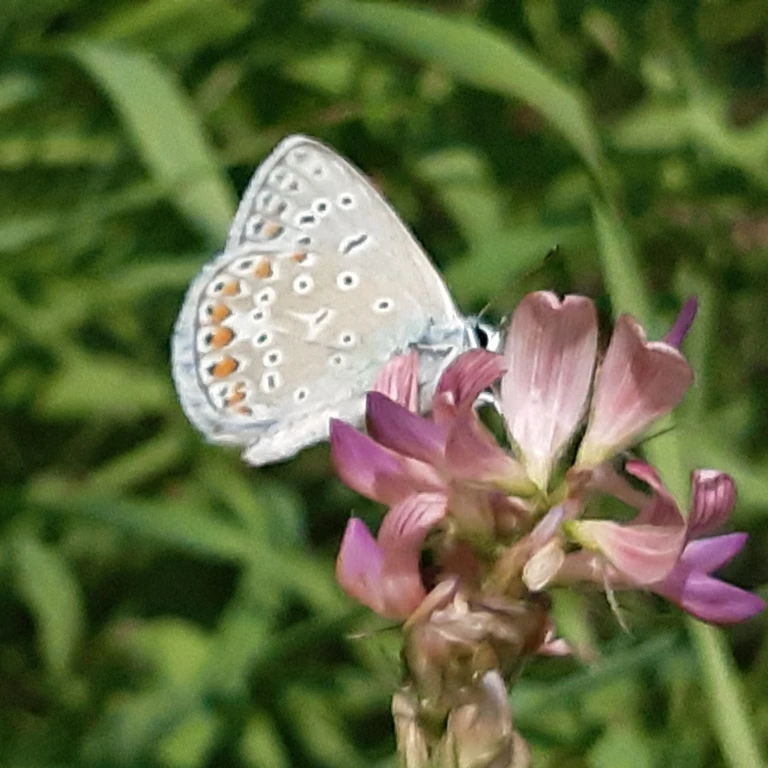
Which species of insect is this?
Polyommatus thersites
